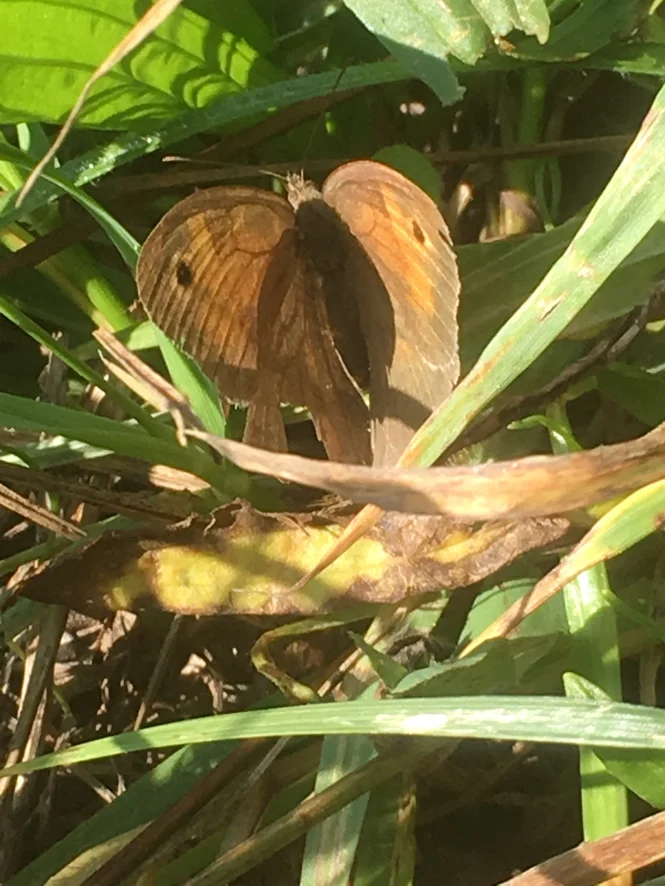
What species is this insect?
Maniola jurtina
